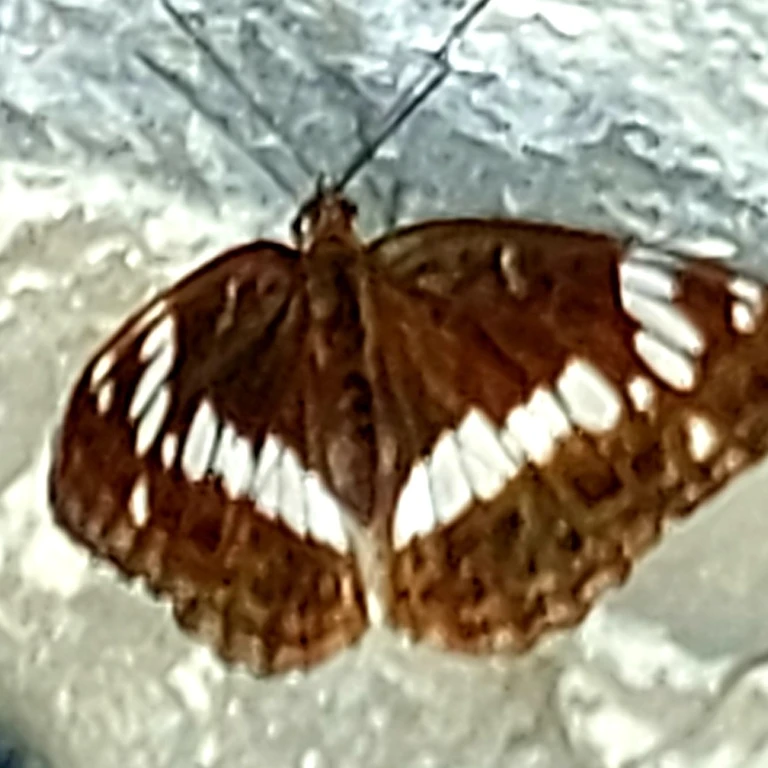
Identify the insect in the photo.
Limenitis camilla (also Ladoga camilla)
